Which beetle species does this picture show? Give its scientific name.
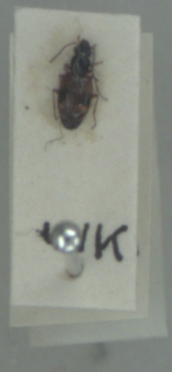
Bembidion articulatum
